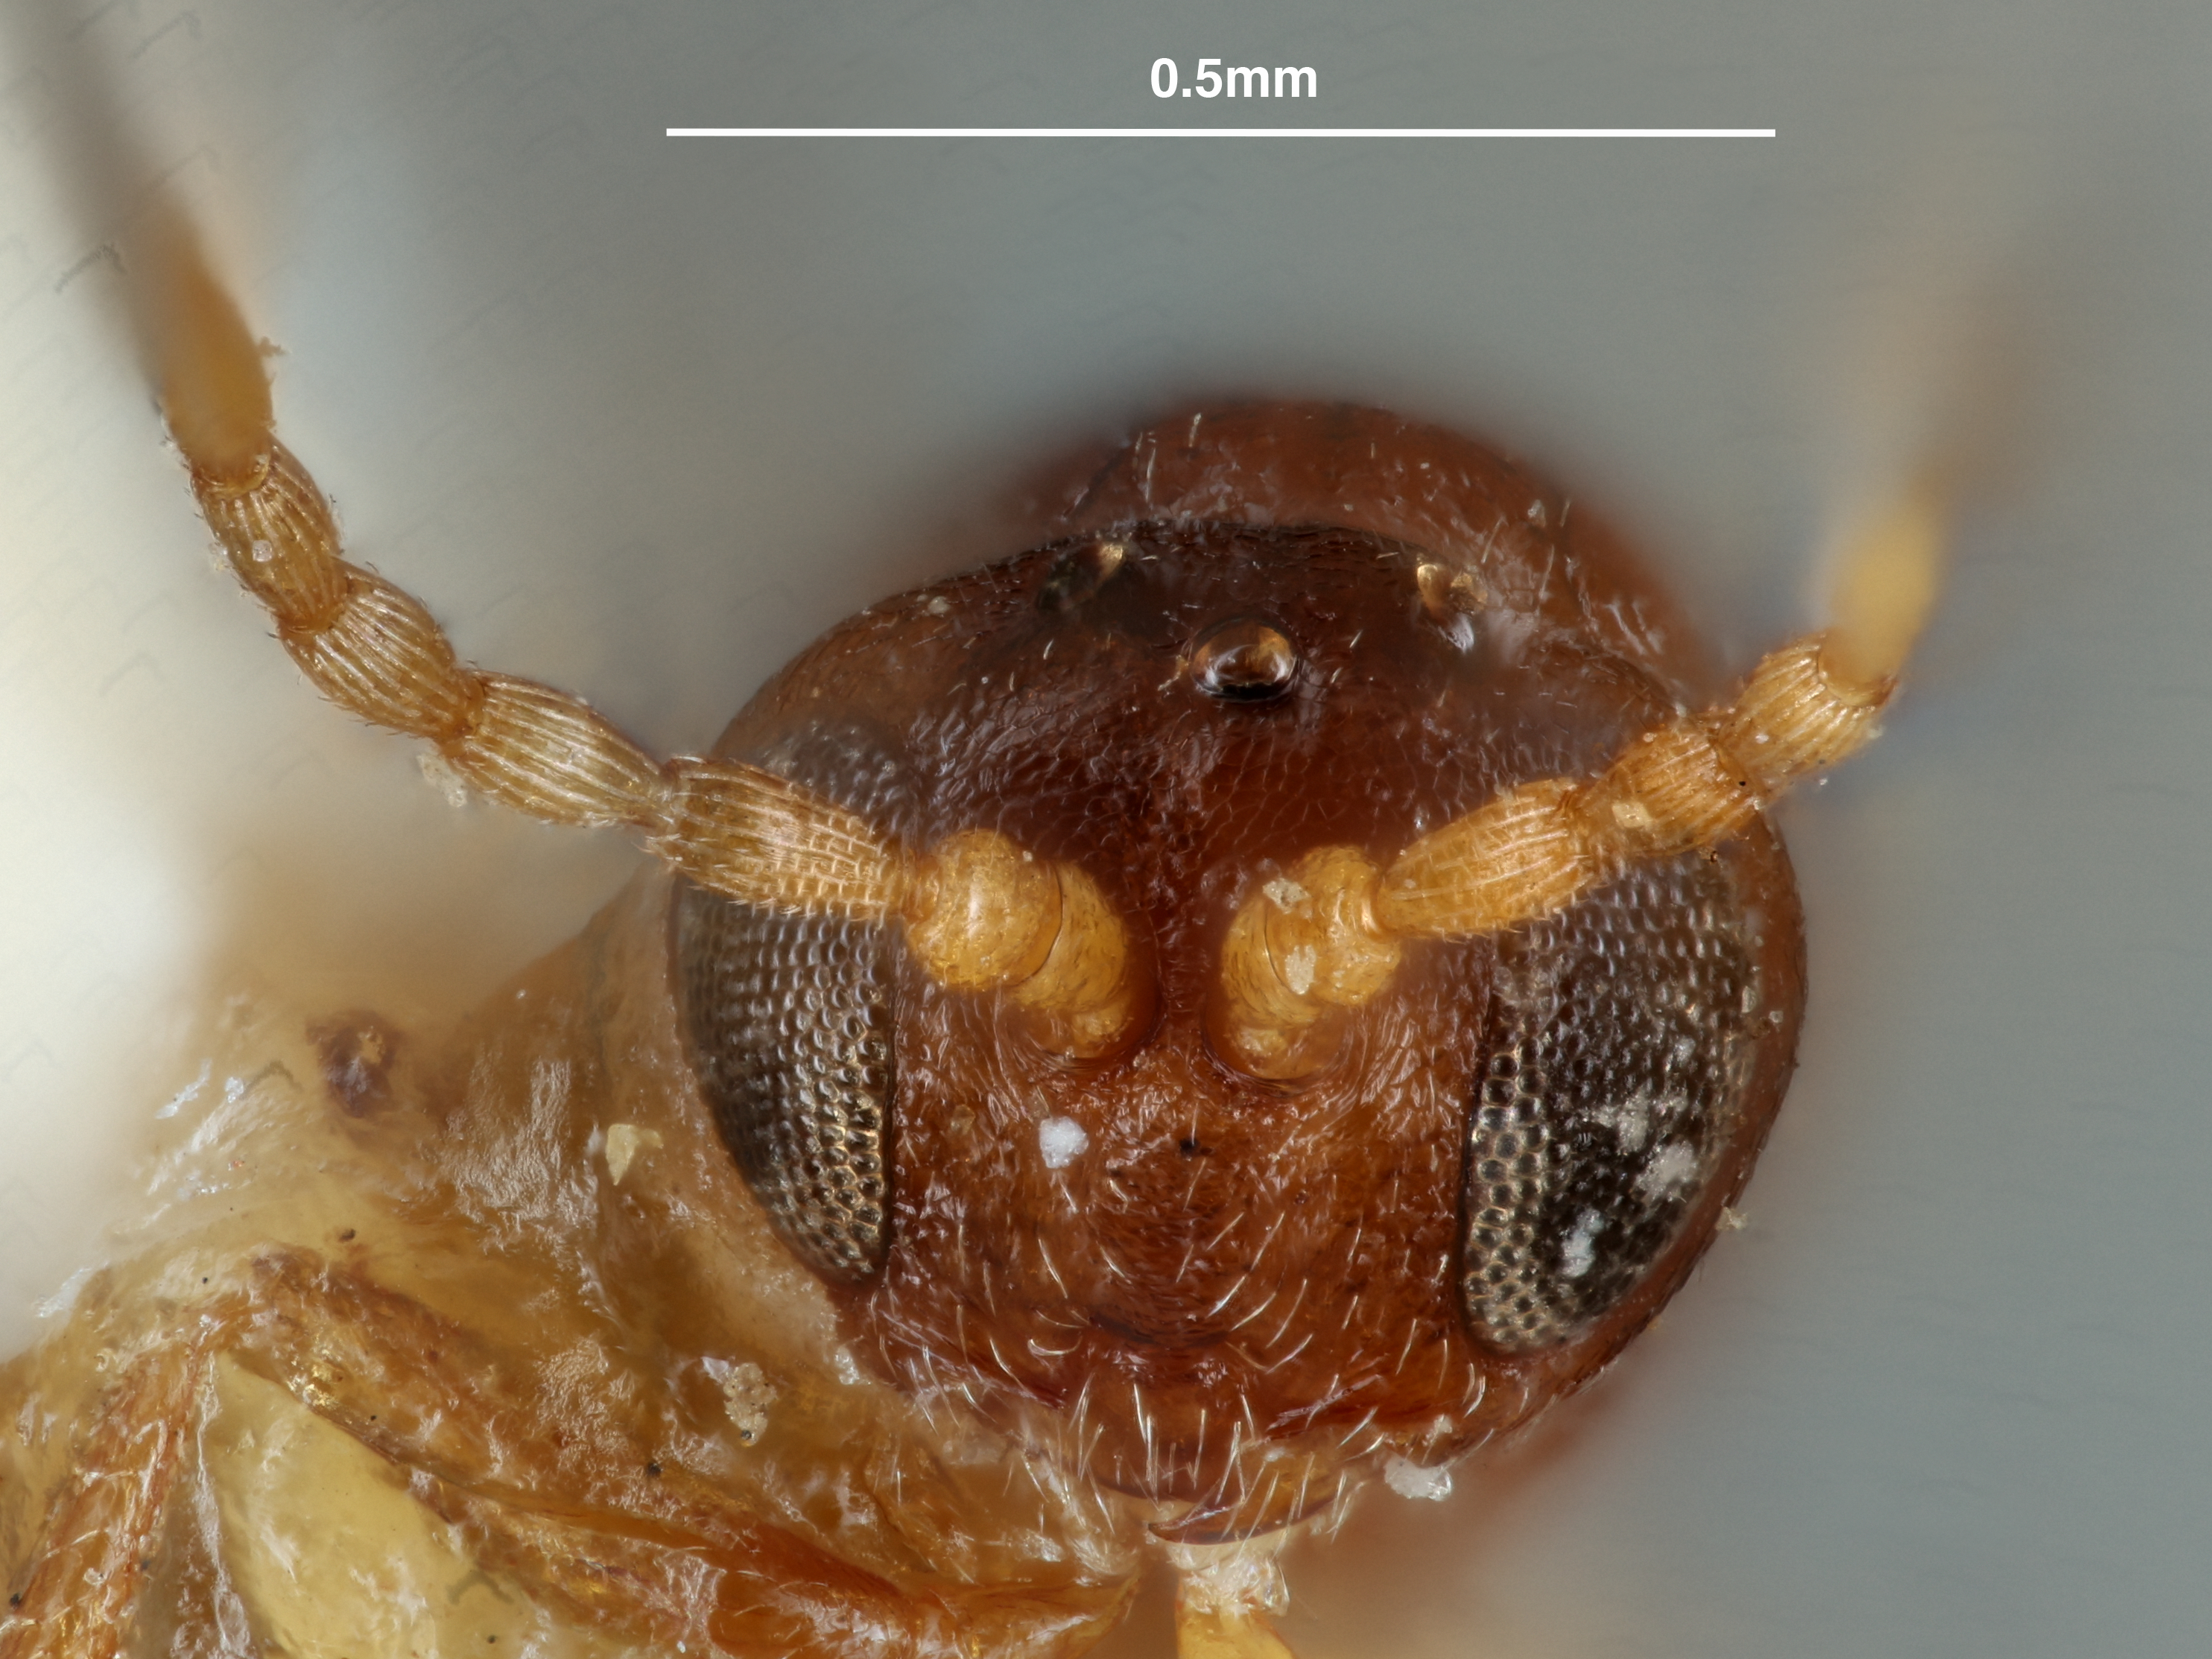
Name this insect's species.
Cynips quercus
